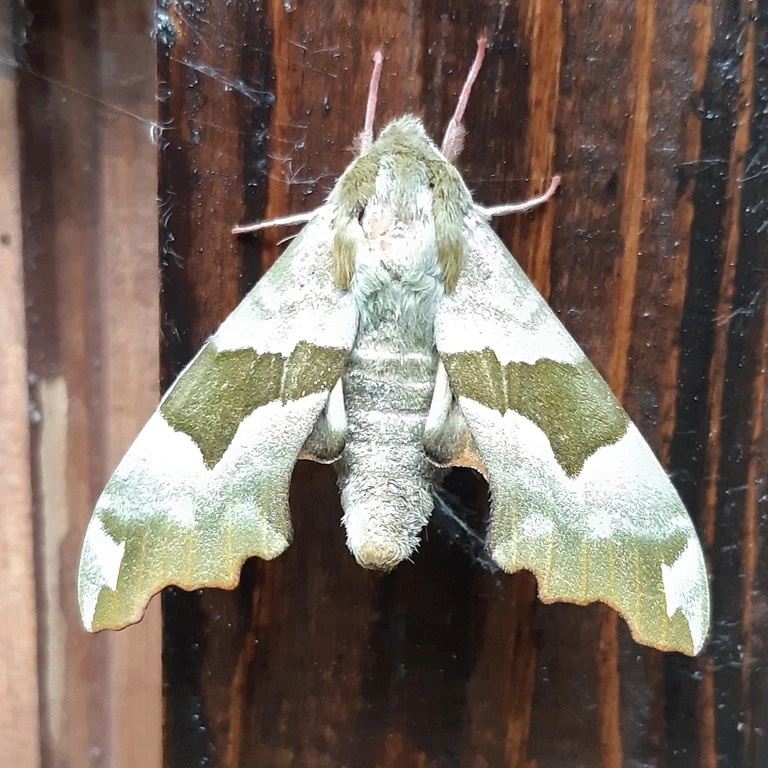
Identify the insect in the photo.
Mimas tiliae
